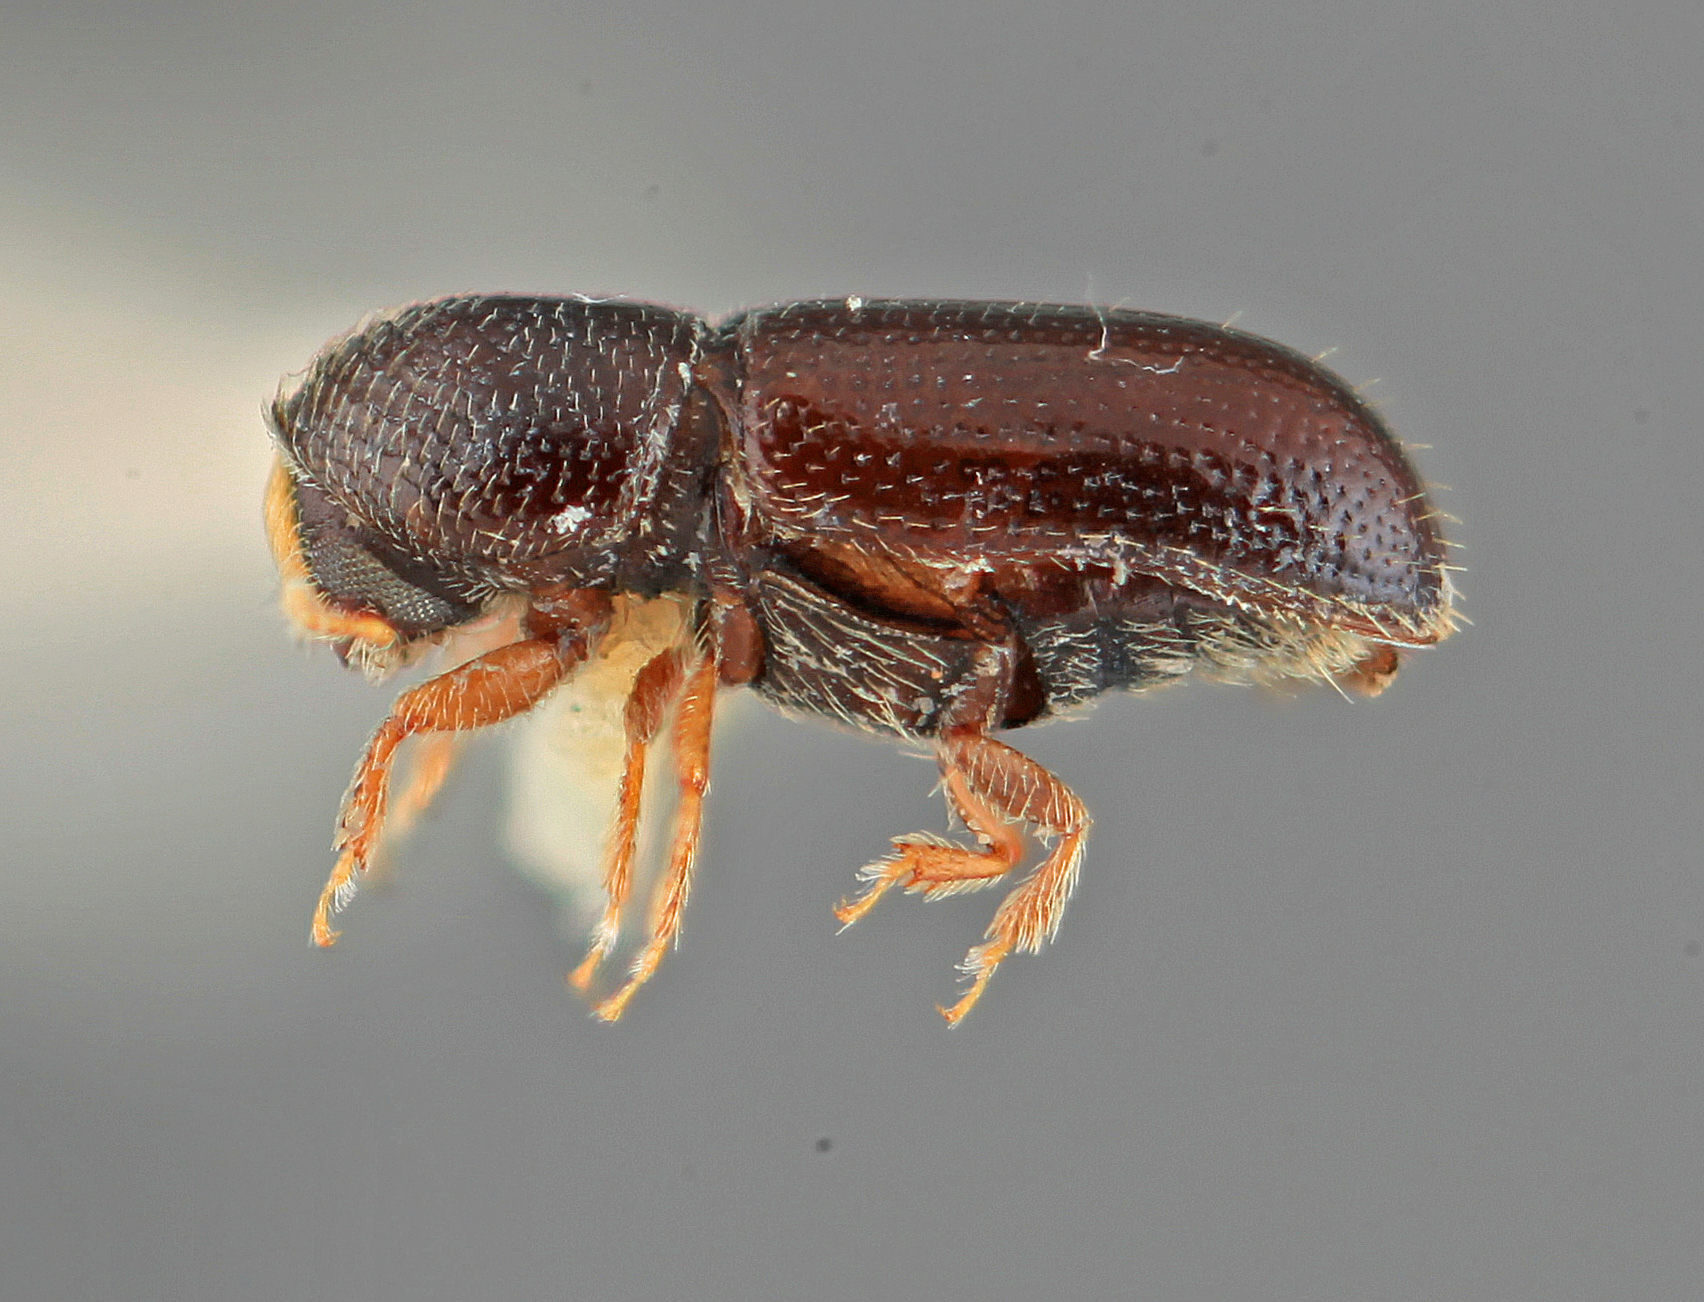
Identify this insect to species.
Pityophthorus inceptis
